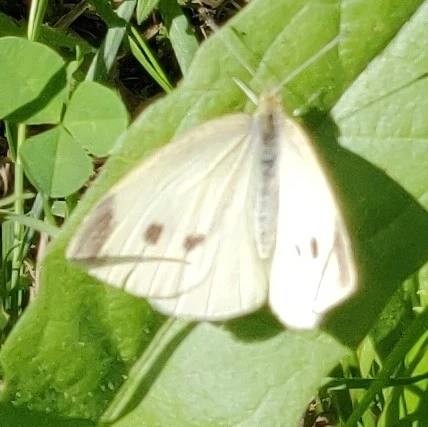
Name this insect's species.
Pieris rapae
